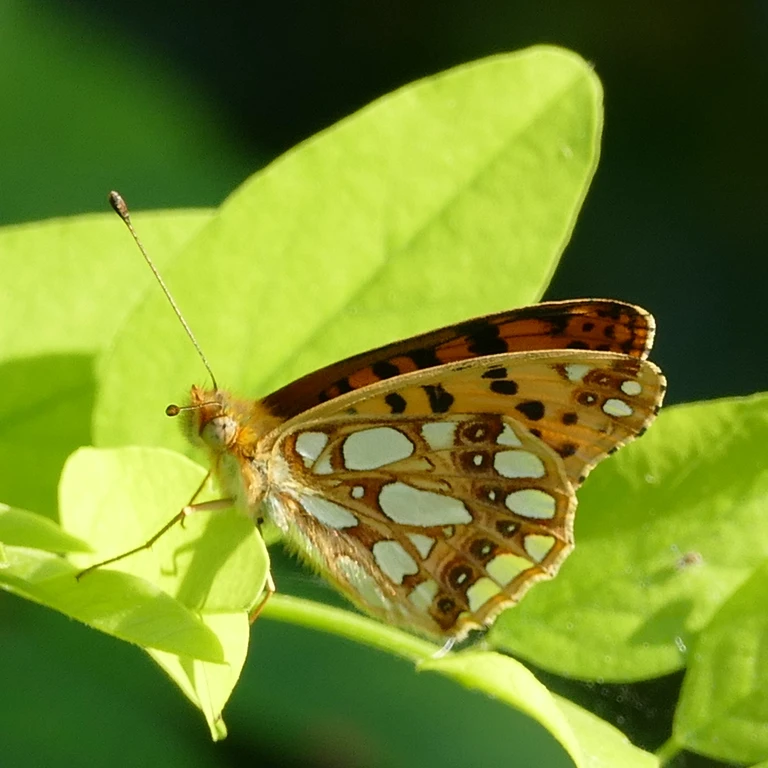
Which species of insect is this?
Issoria lathonia
